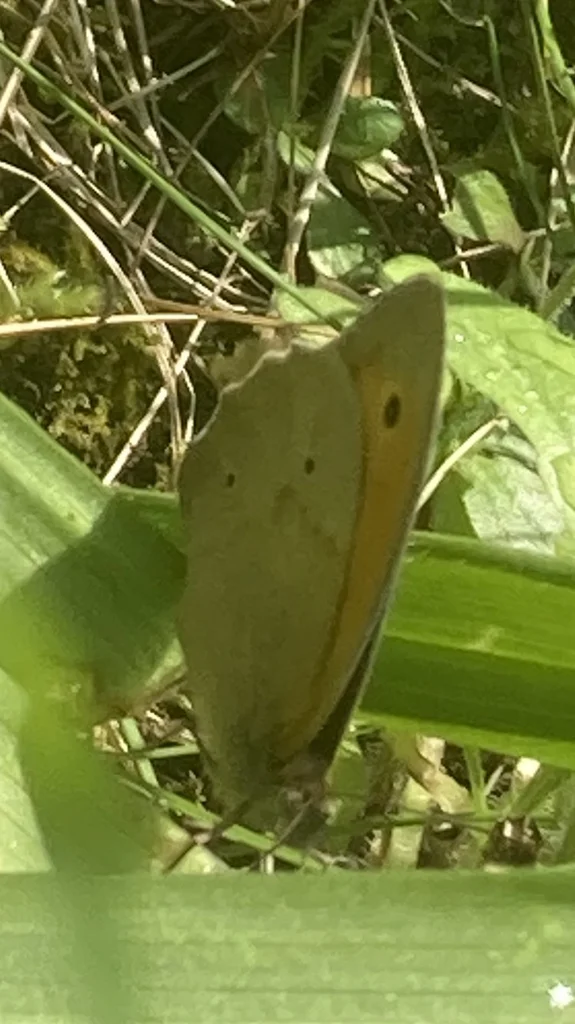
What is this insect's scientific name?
Maniola jurtina
